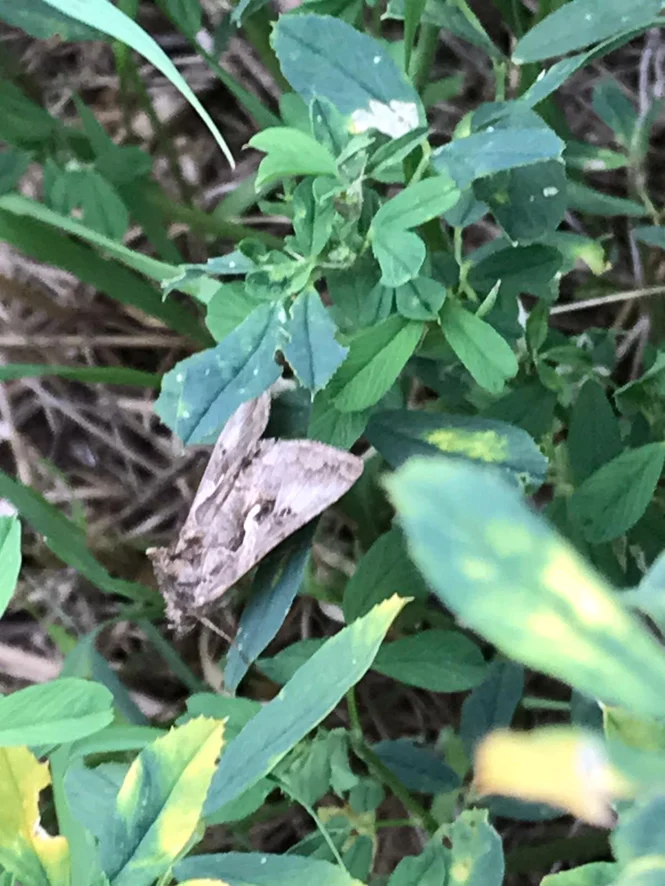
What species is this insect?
Autographa gamma
